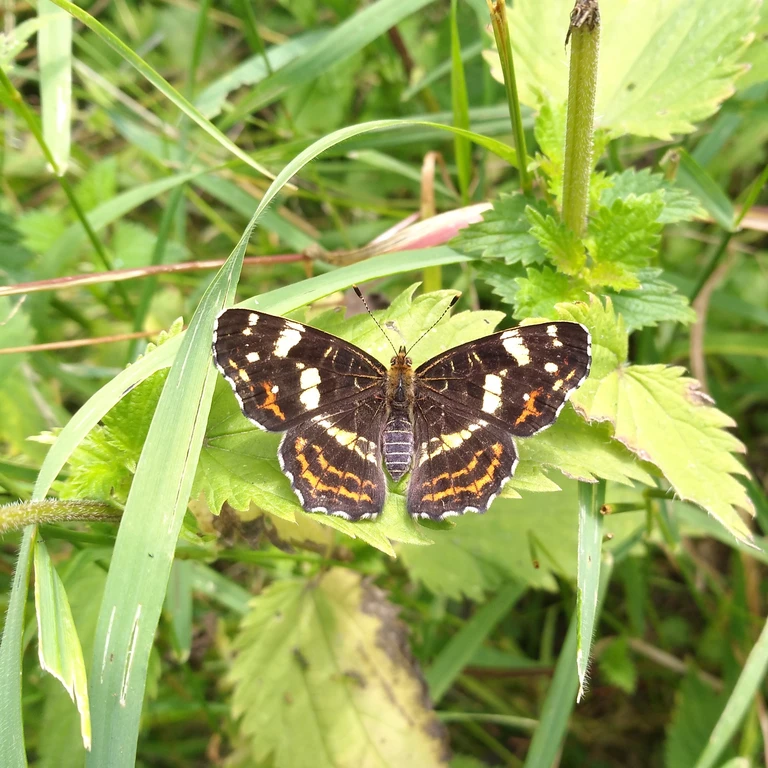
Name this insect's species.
Araschnia levana
